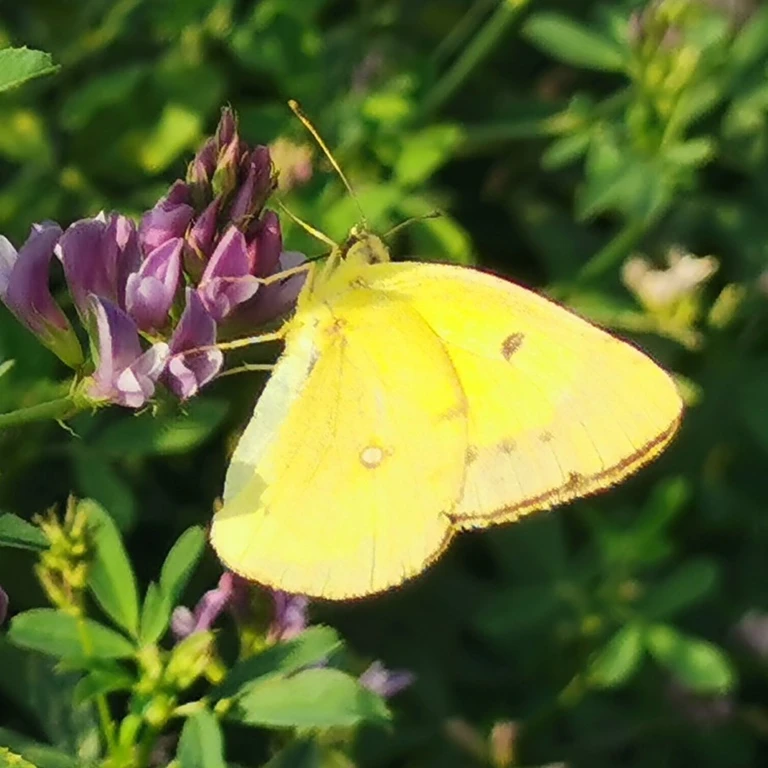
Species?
Colias croceus
